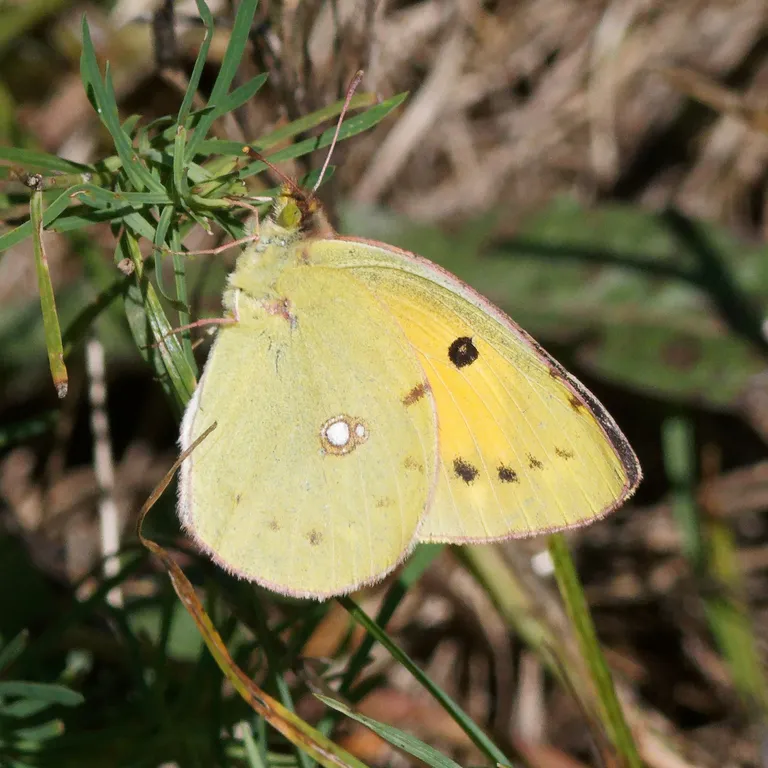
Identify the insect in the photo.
Colias croceus
